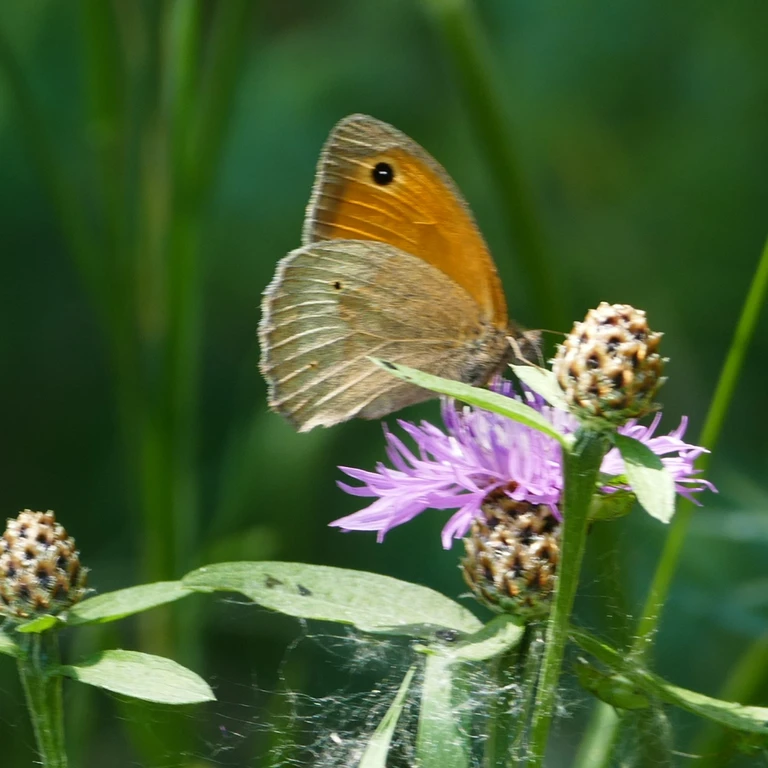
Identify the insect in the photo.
Maniola jurtina
